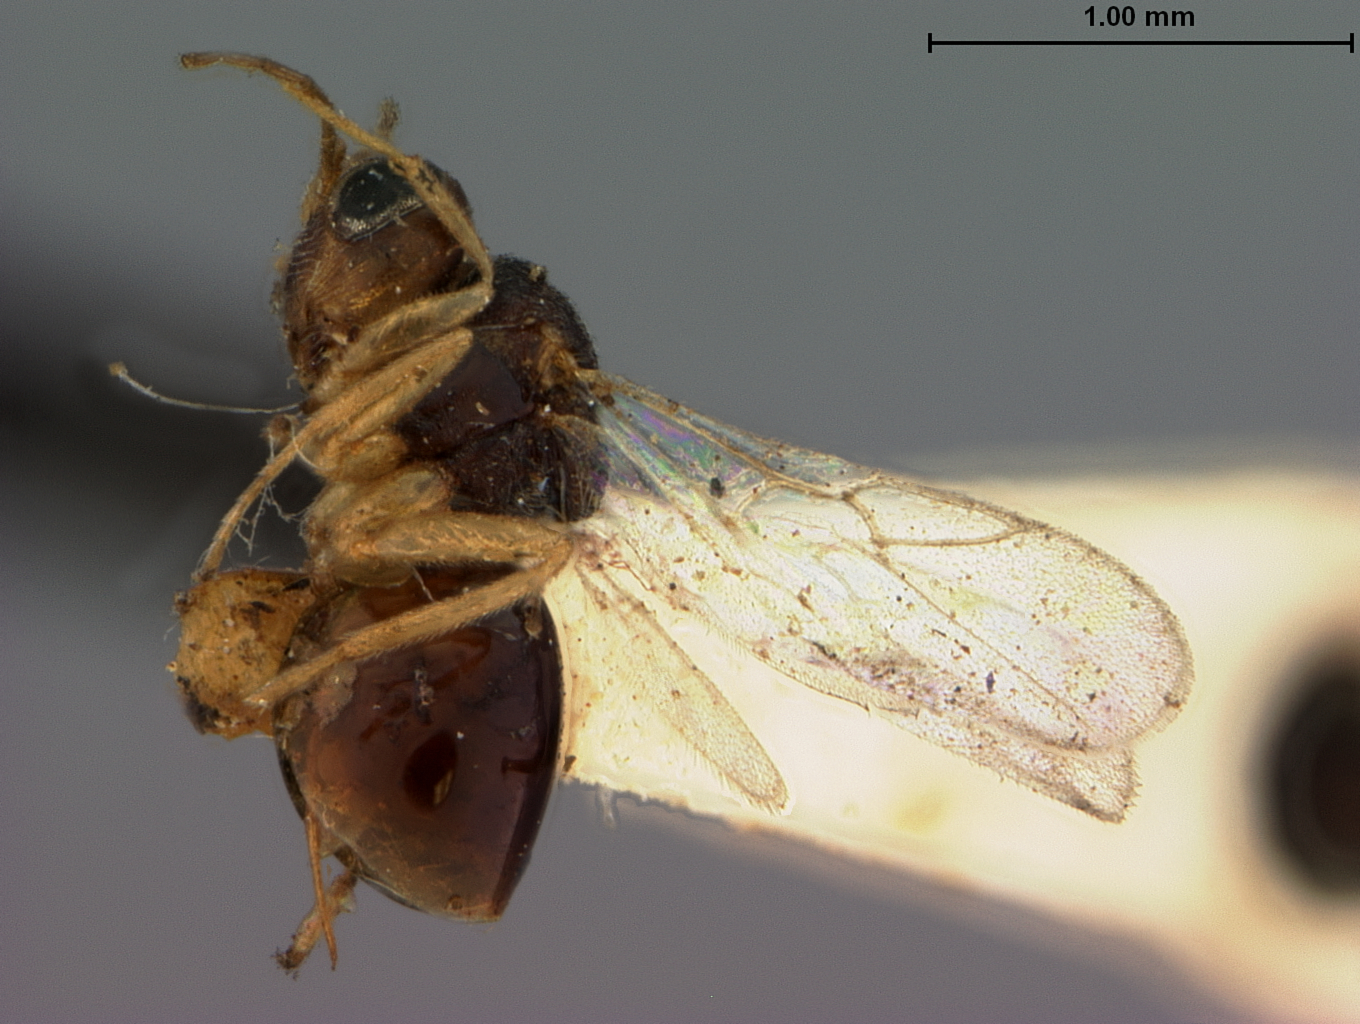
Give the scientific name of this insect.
Ceroptres succinipedis
